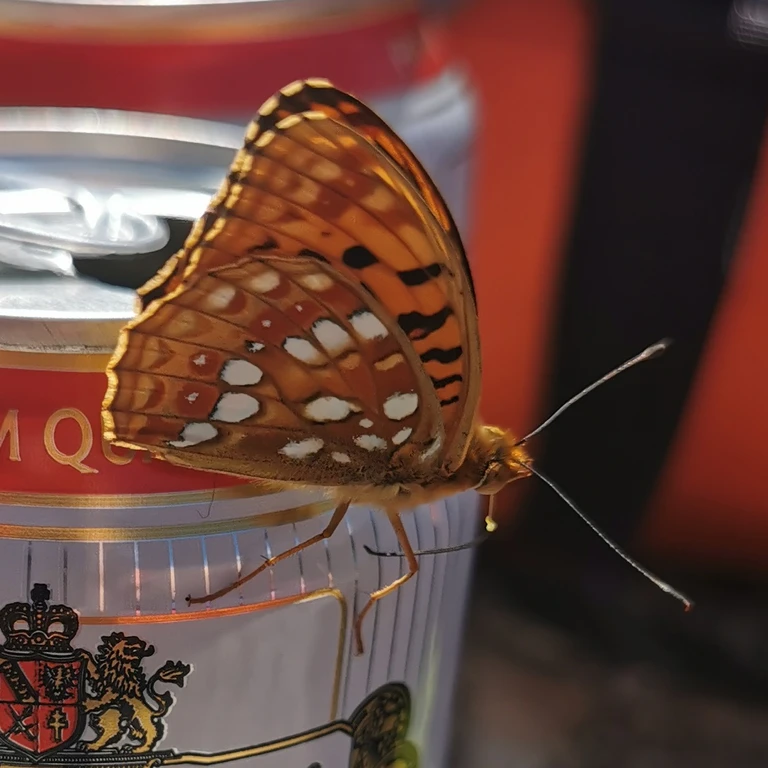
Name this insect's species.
Fabriciana adippe
